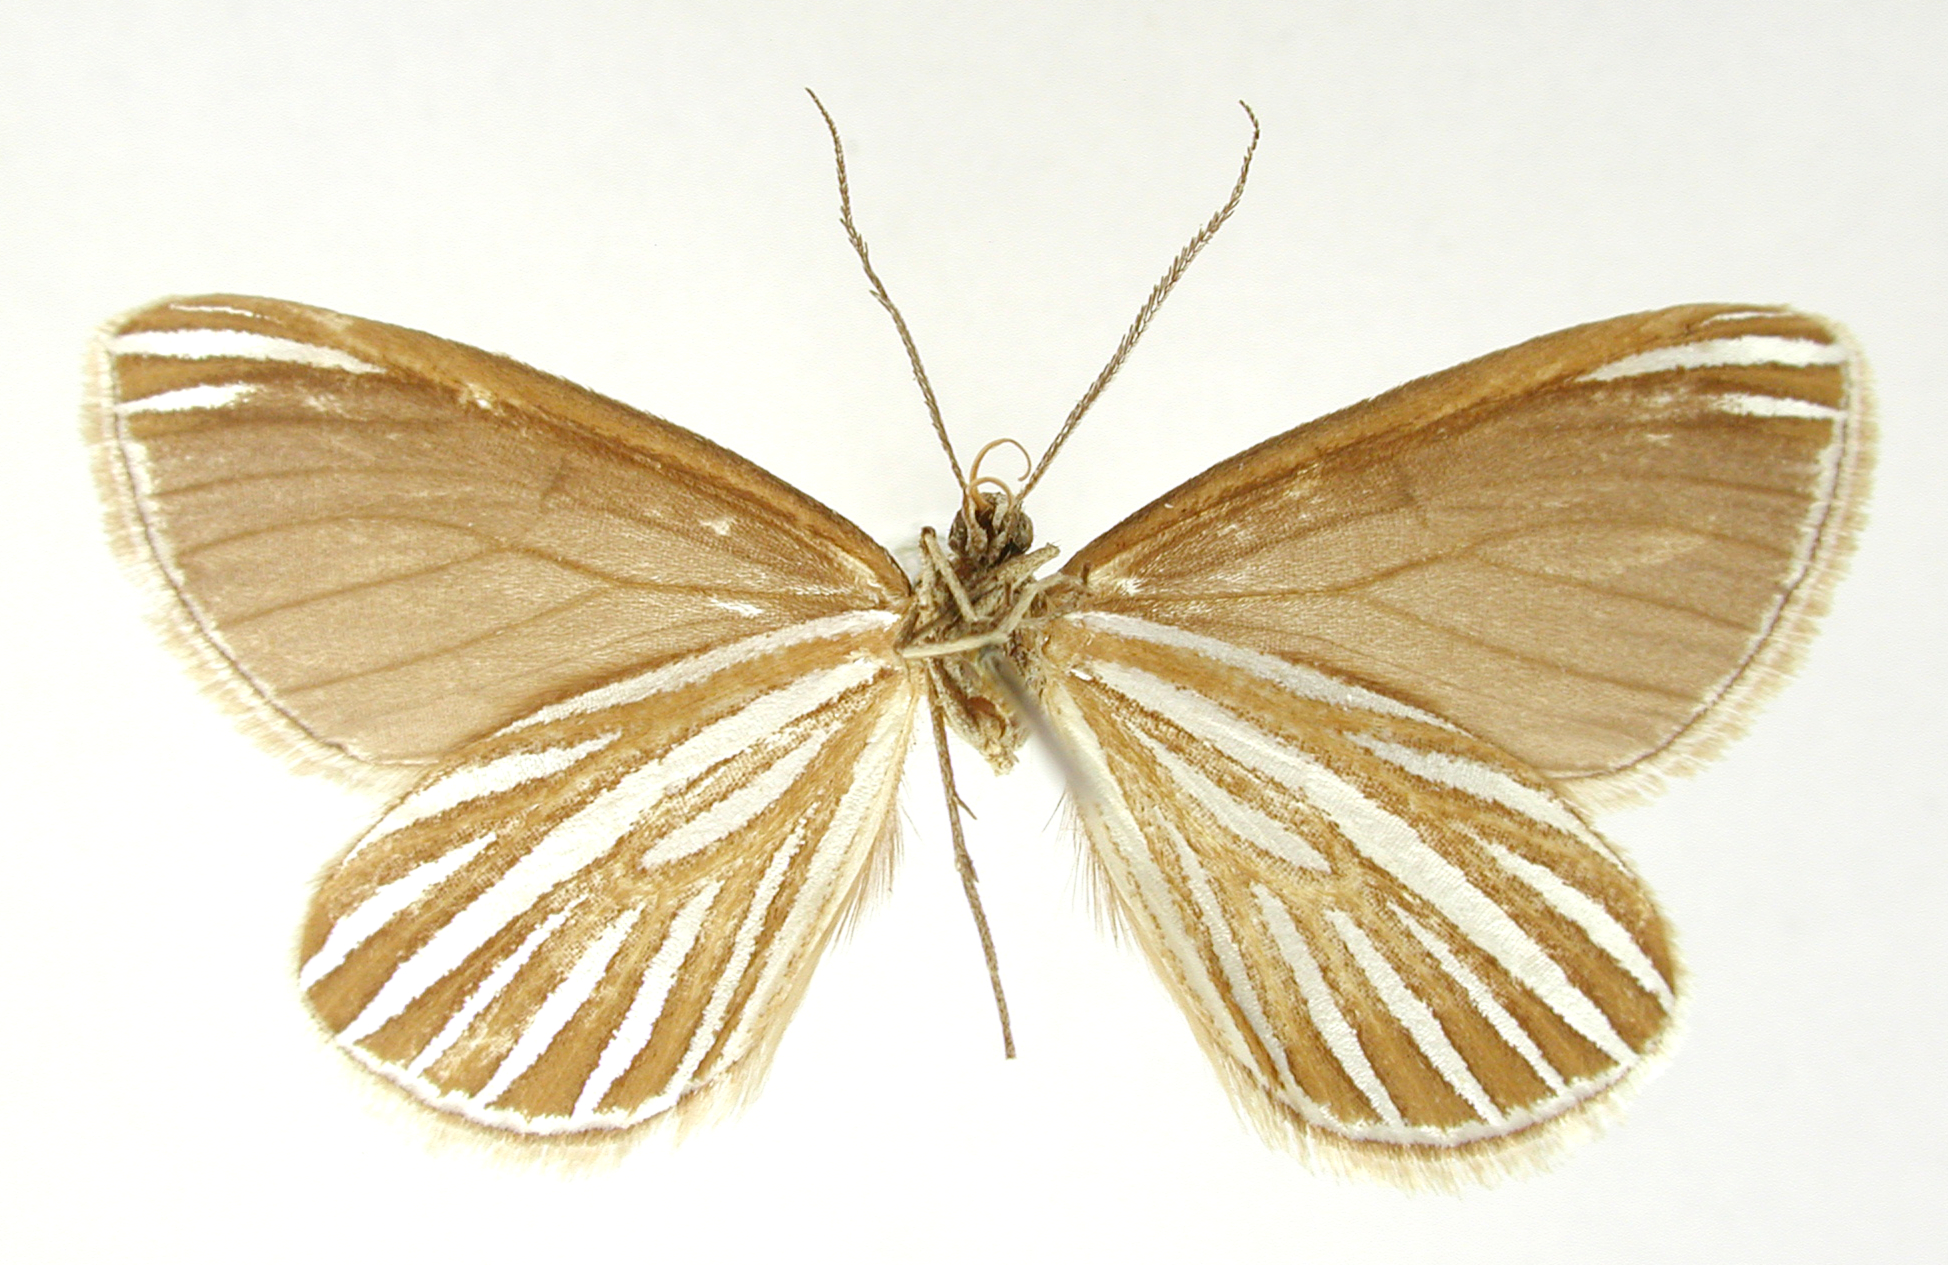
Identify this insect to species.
Synneuria ditissima
